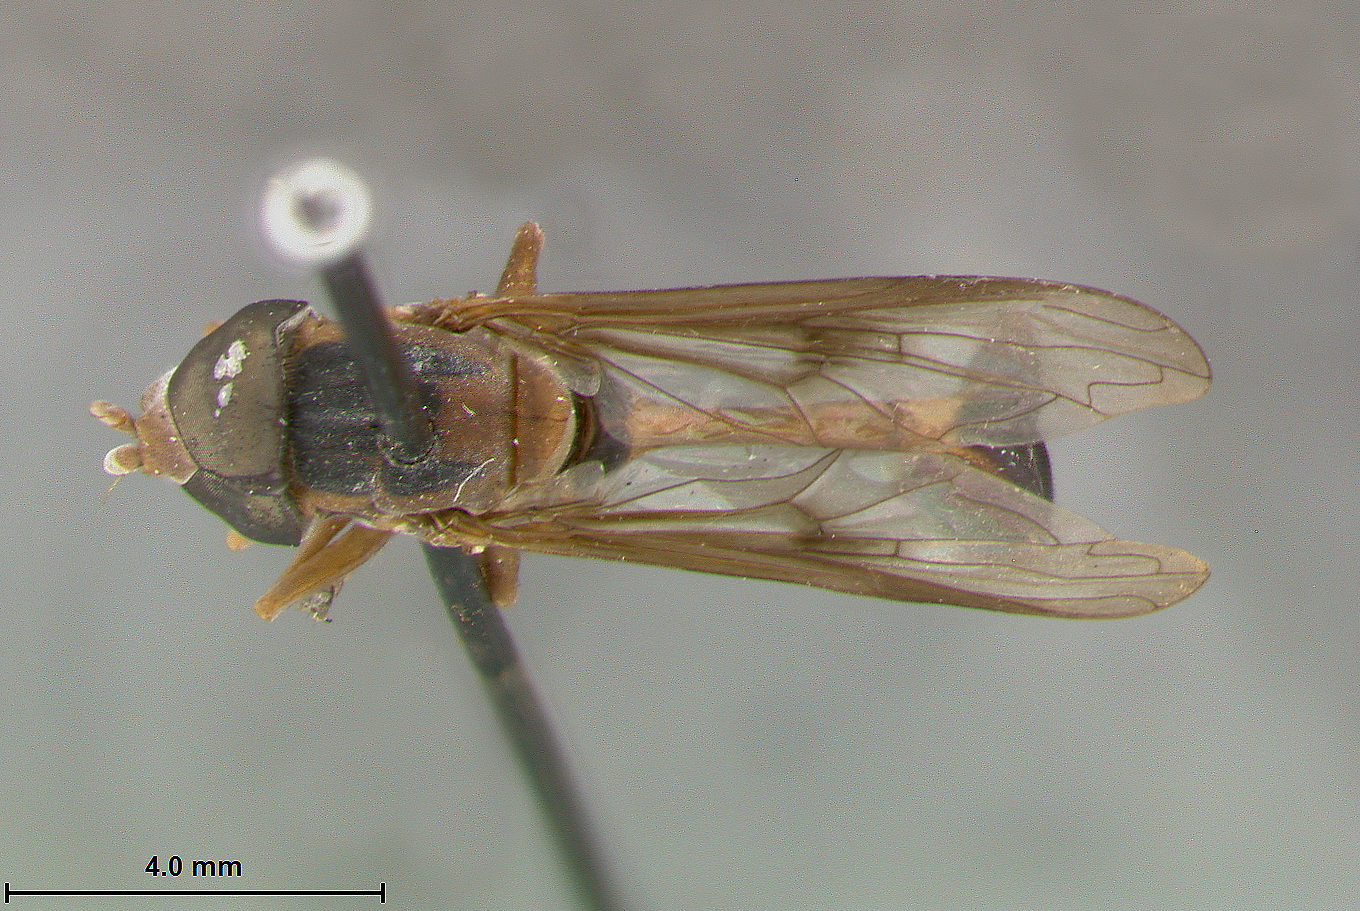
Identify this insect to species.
Baccha nepenthe
